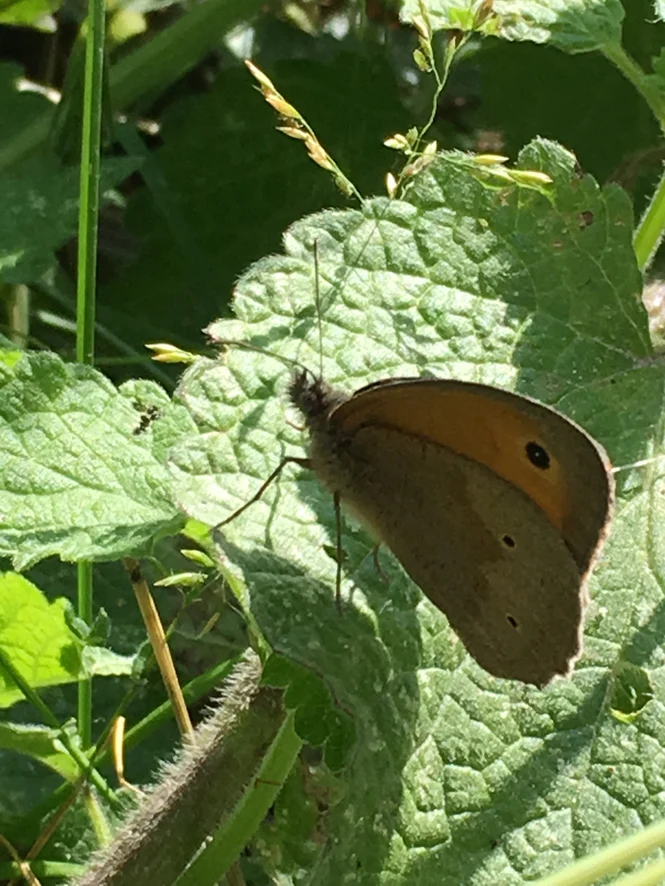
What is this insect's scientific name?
Maniola jurtina
